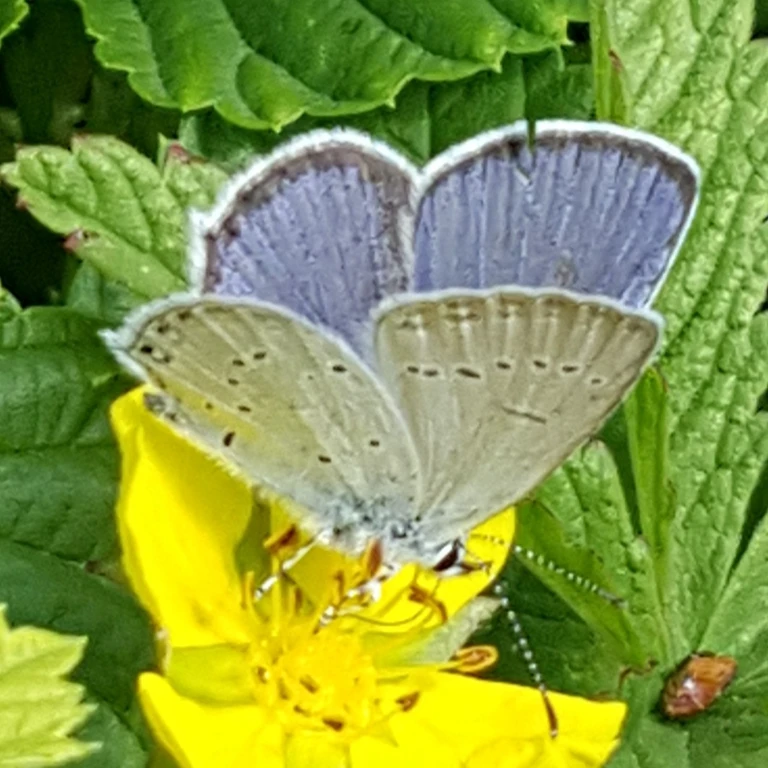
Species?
Cupido decolorata (also Elkalyce decolorata)
